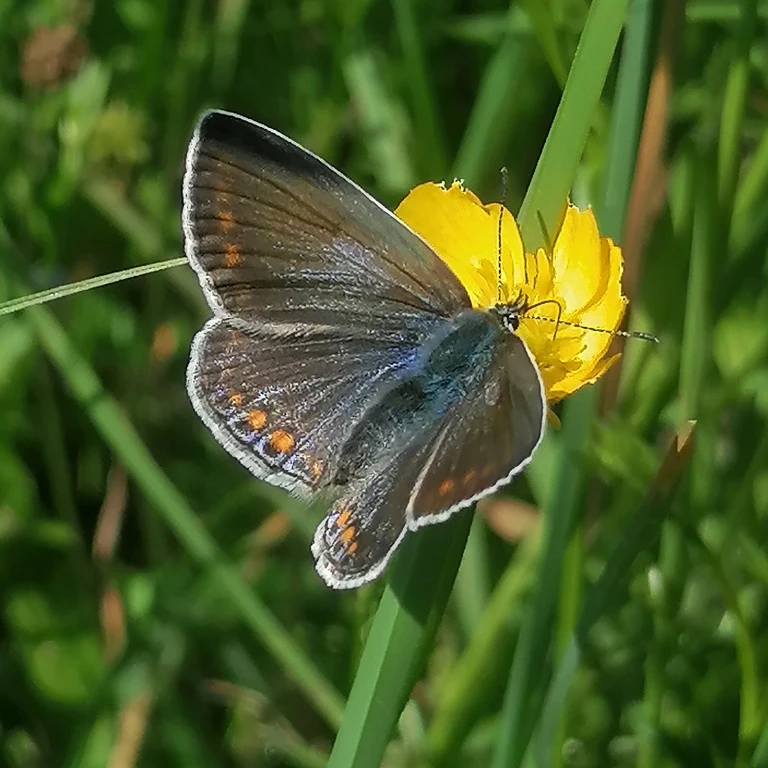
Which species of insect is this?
Polyommatus icarus
